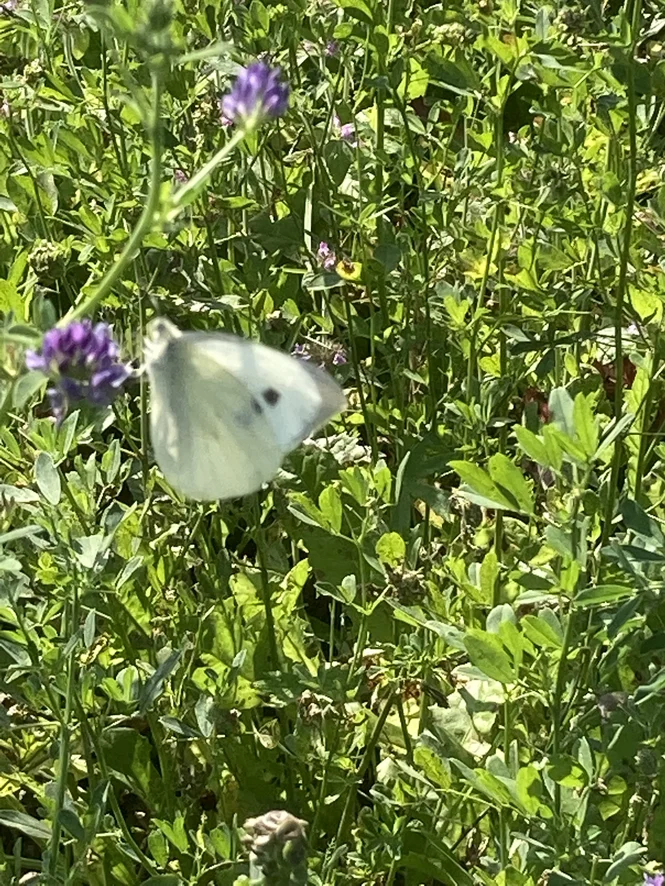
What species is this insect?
Pieris brassicae
